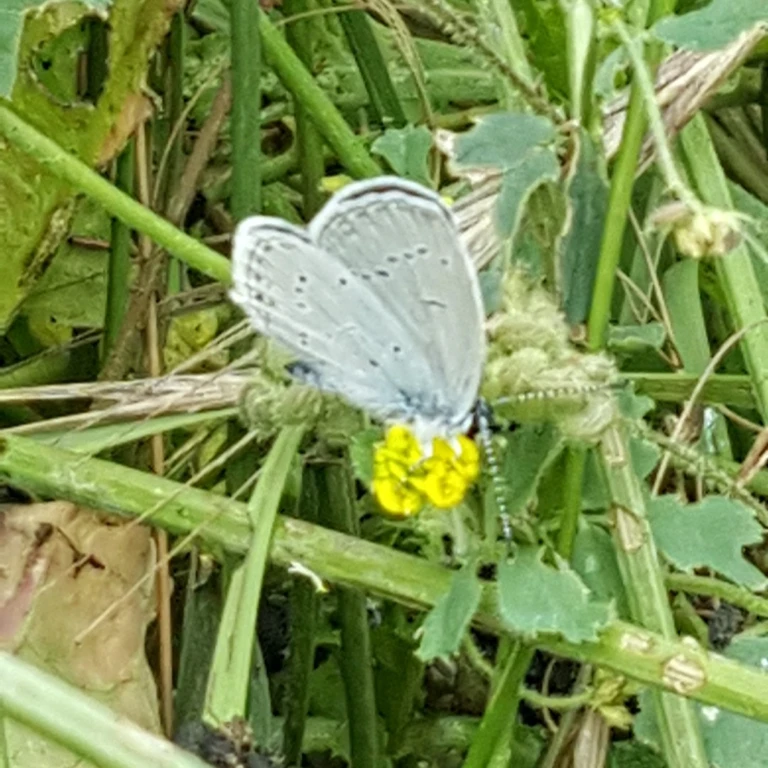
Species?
Cupido decolorata (also Elkalyce decolorata)
